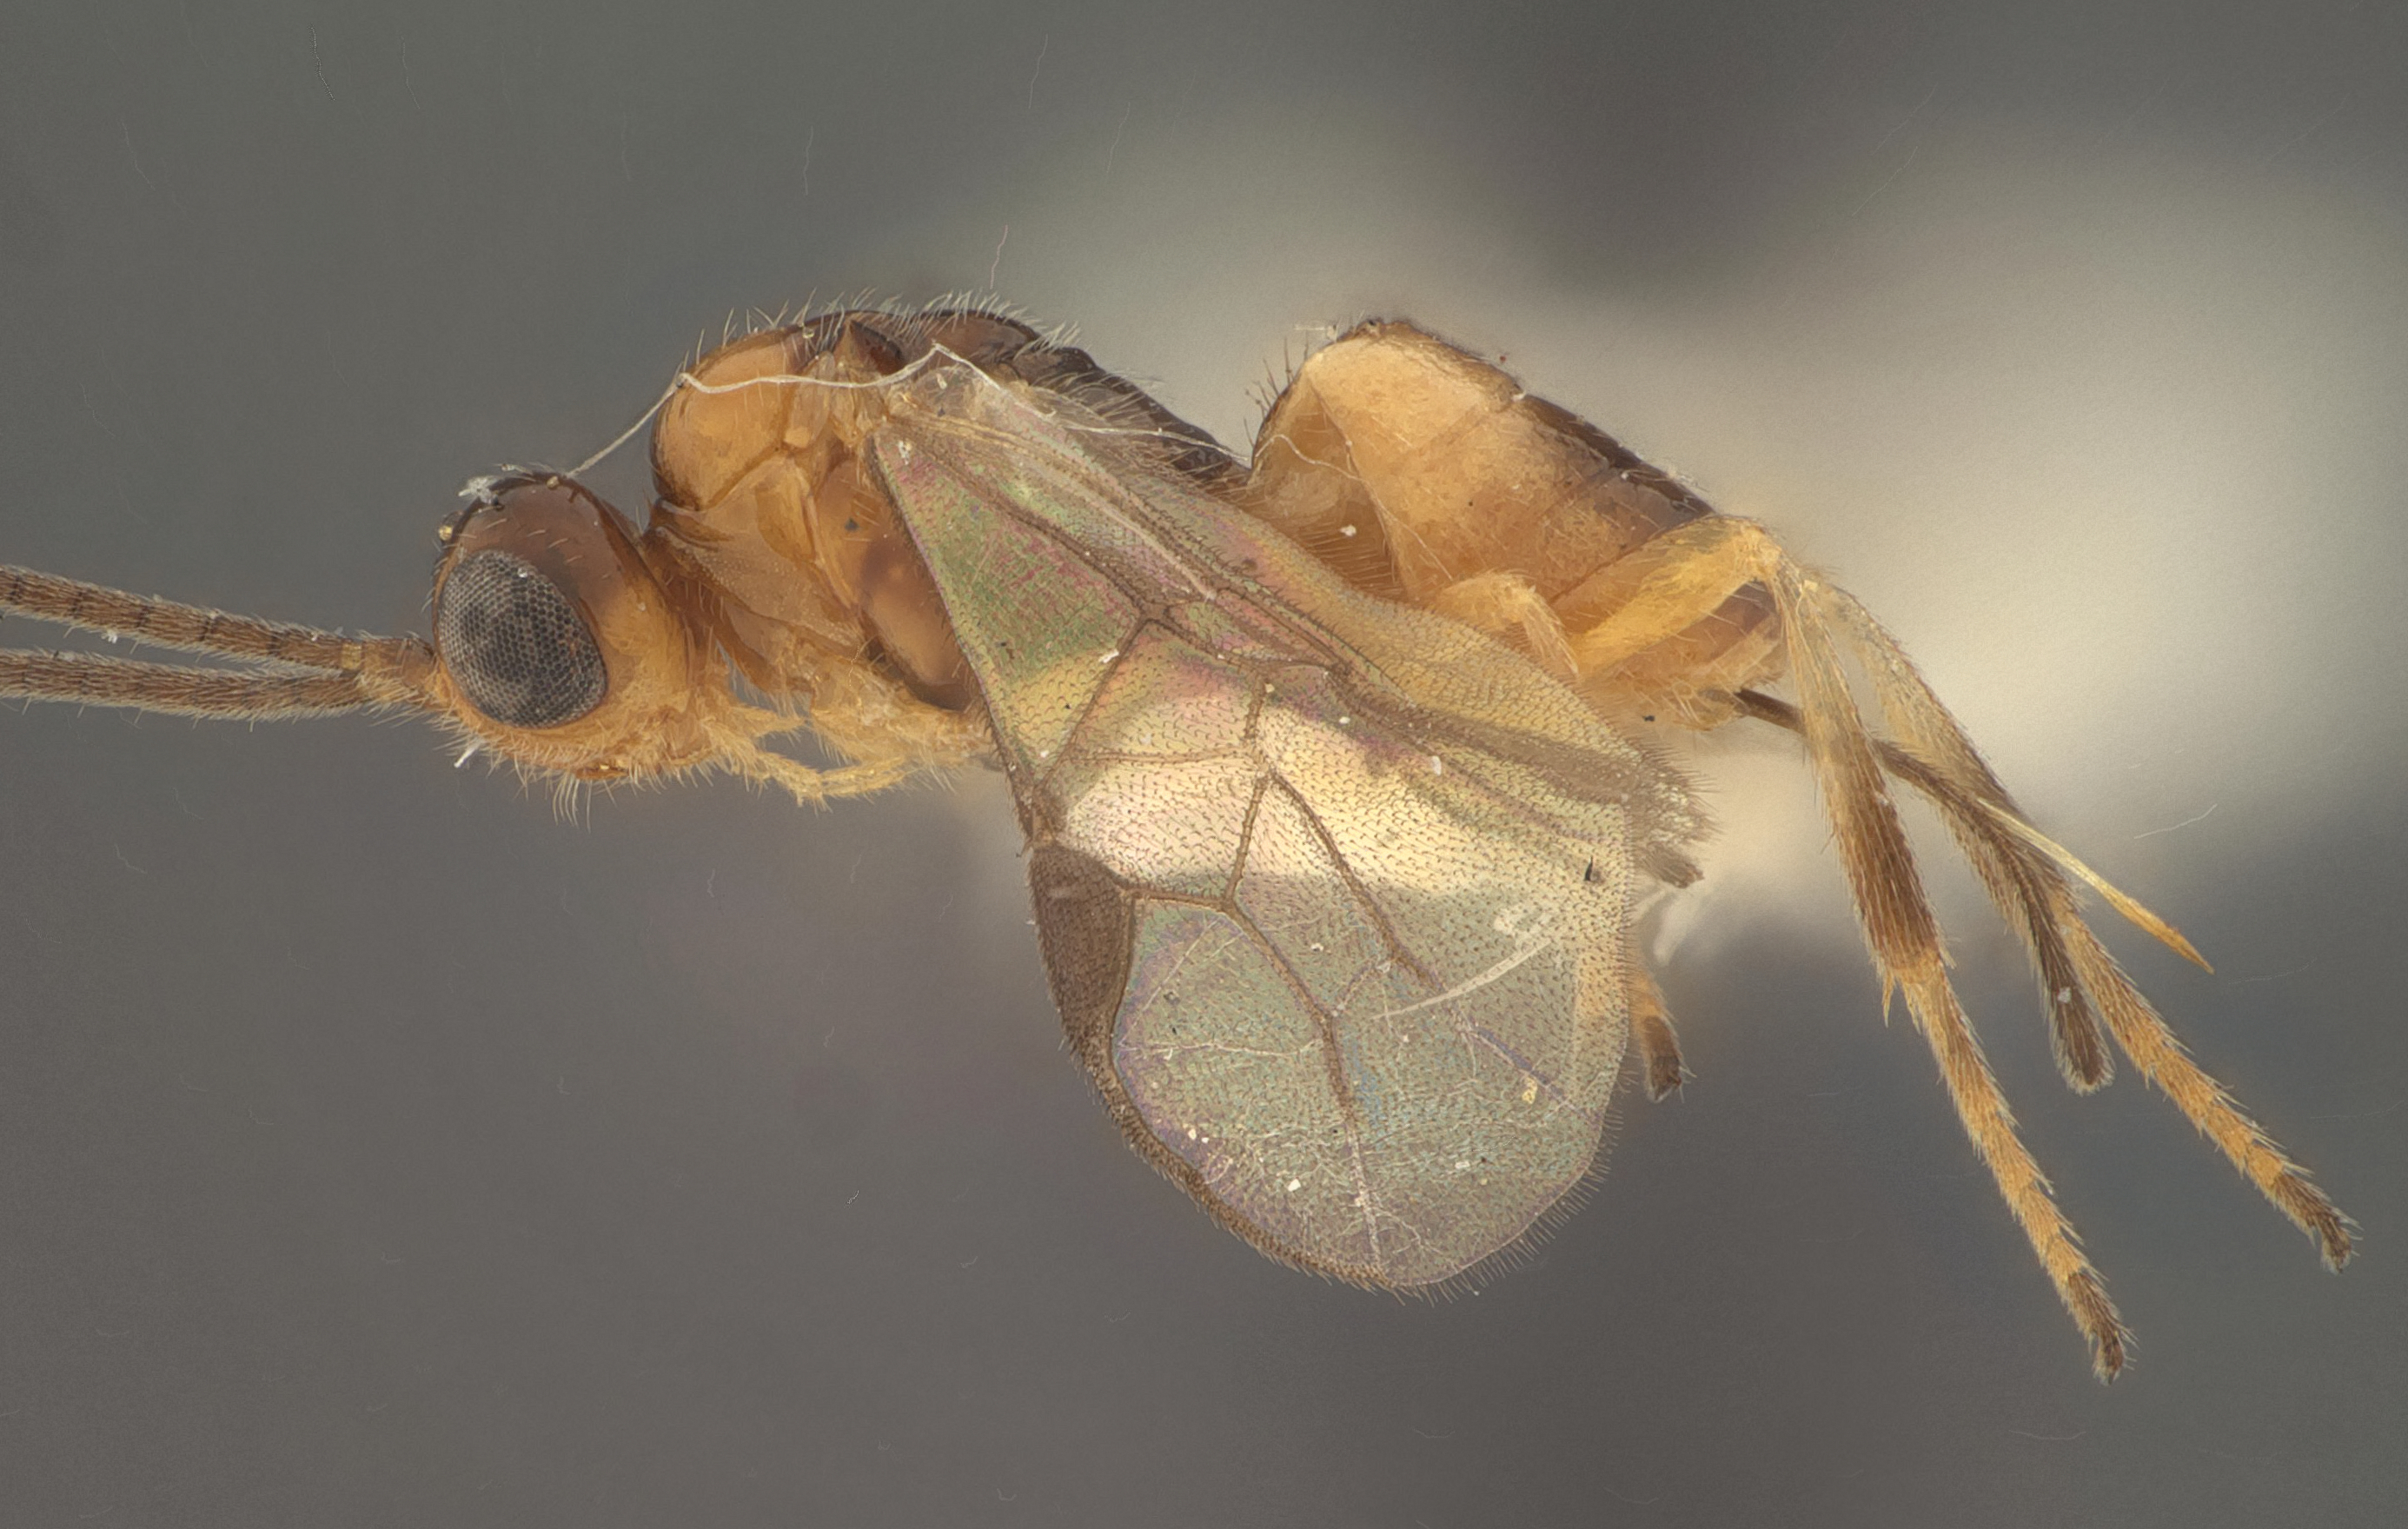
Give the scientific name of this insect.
Bracon jani
